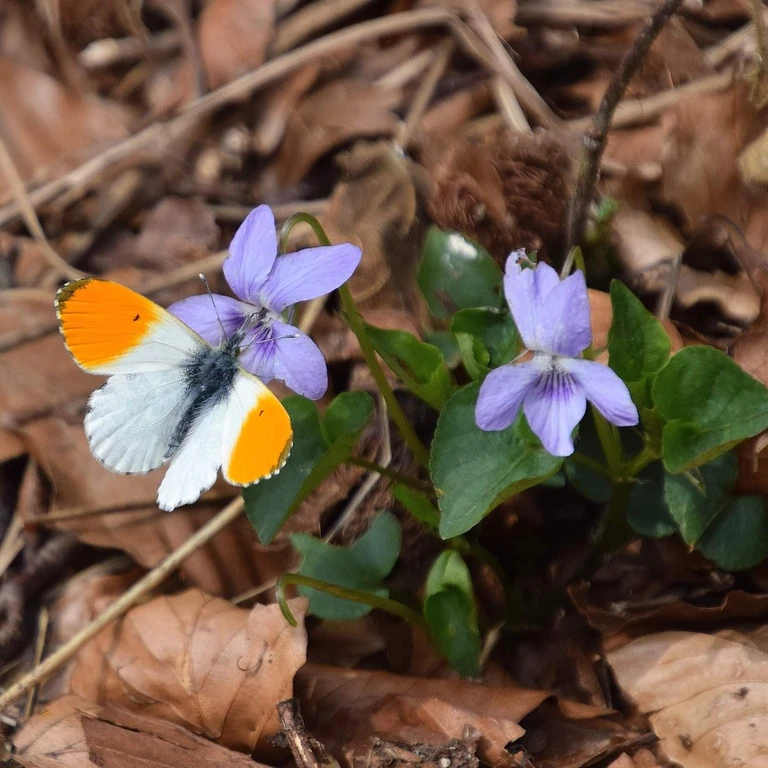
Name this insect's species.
Anthocharis cardamines
